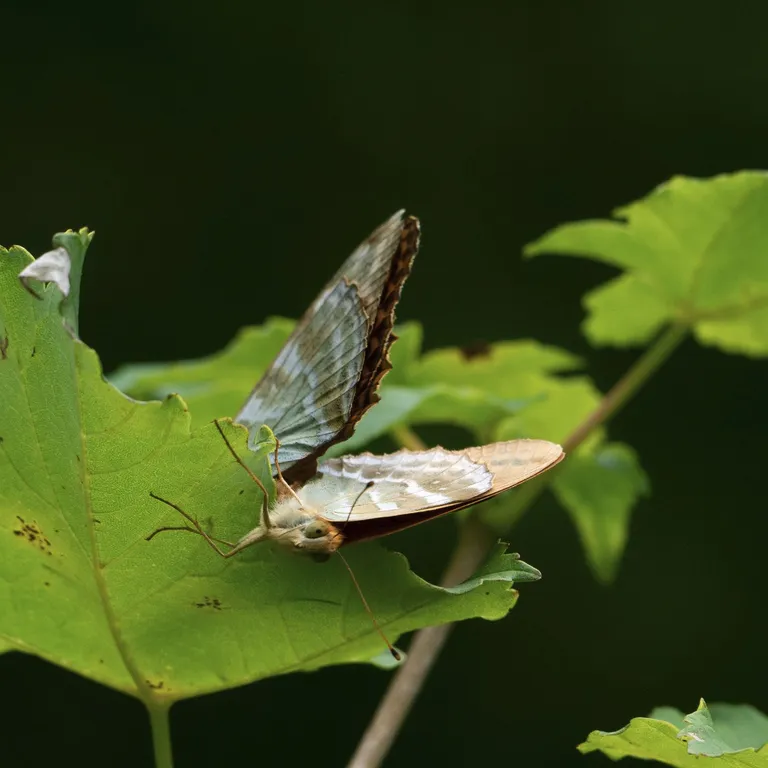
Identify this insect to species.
Argynnis paphia
